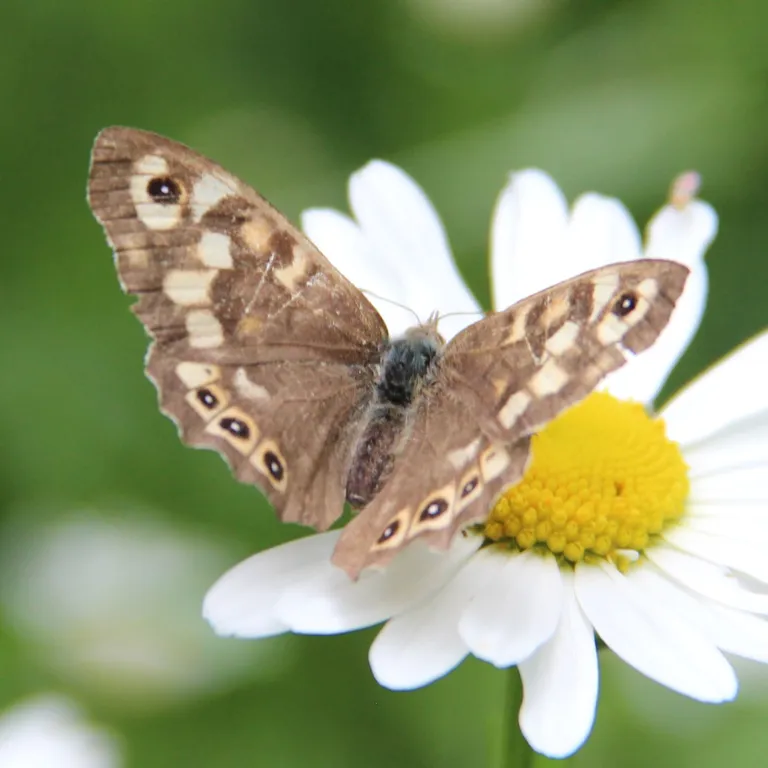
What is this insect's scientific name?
Pararge aegeria
